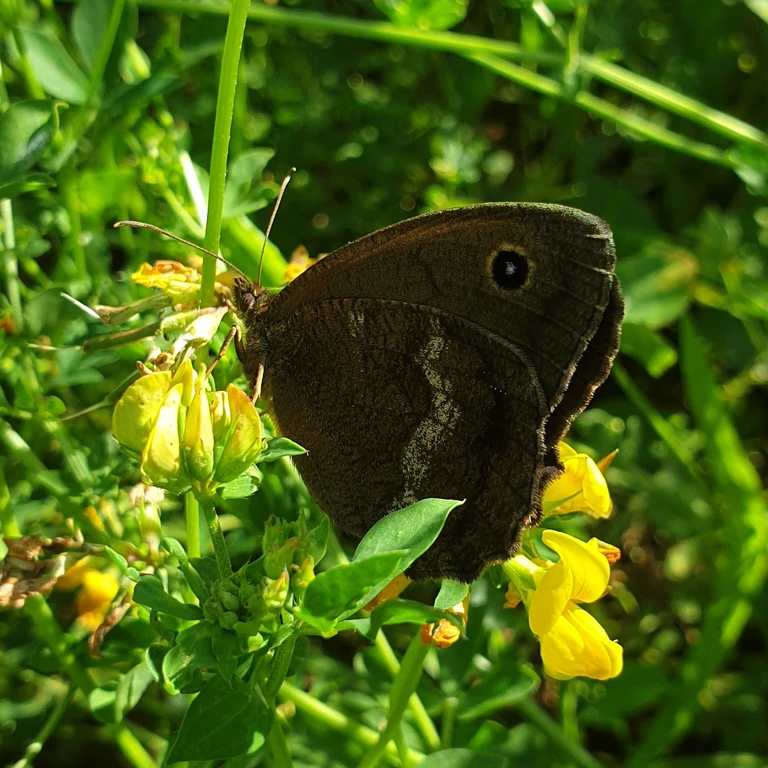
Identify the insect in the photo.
Minois dryas
